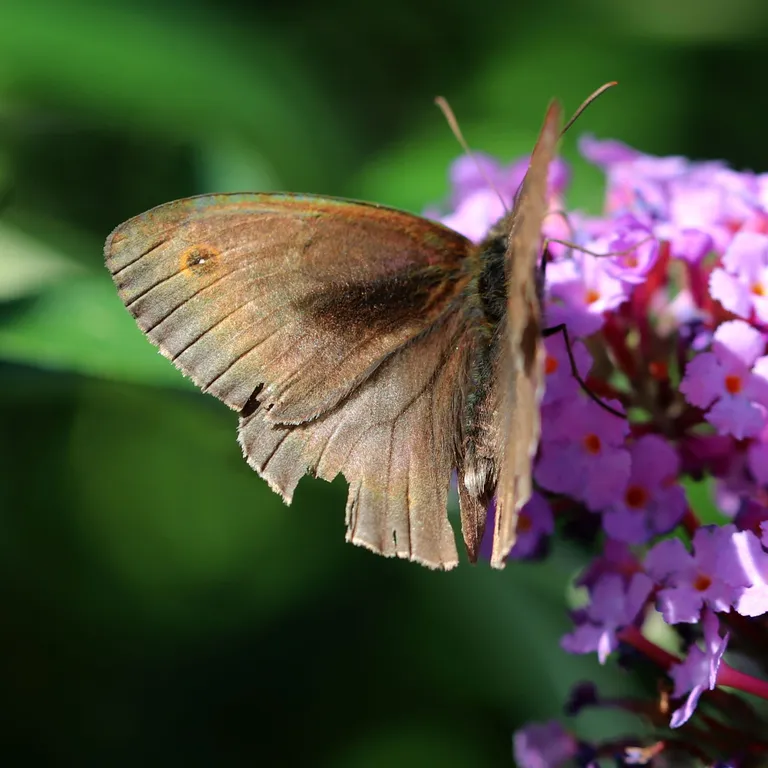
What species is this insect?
Maniola jurtina
